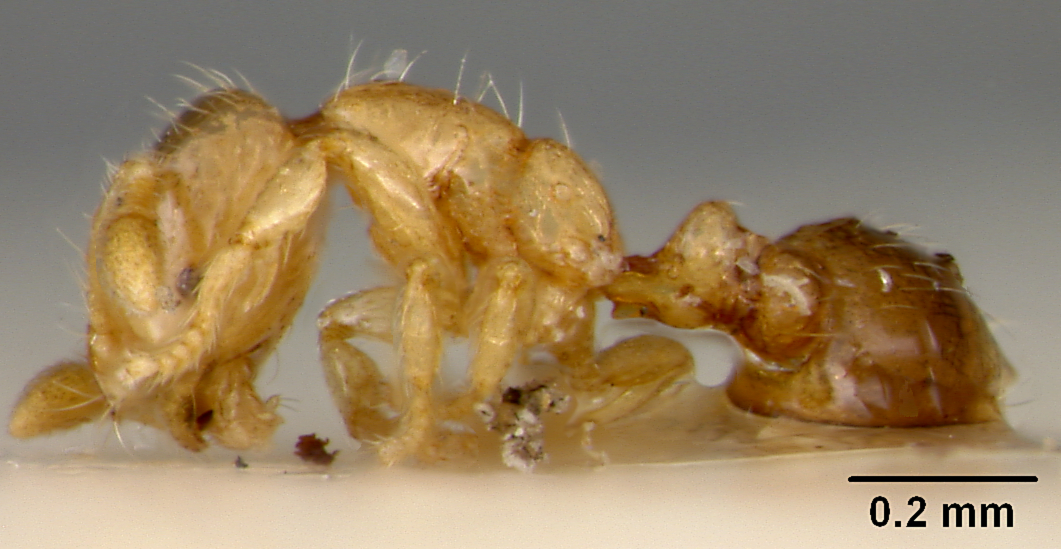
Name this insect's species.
Solenopsis overbecki
